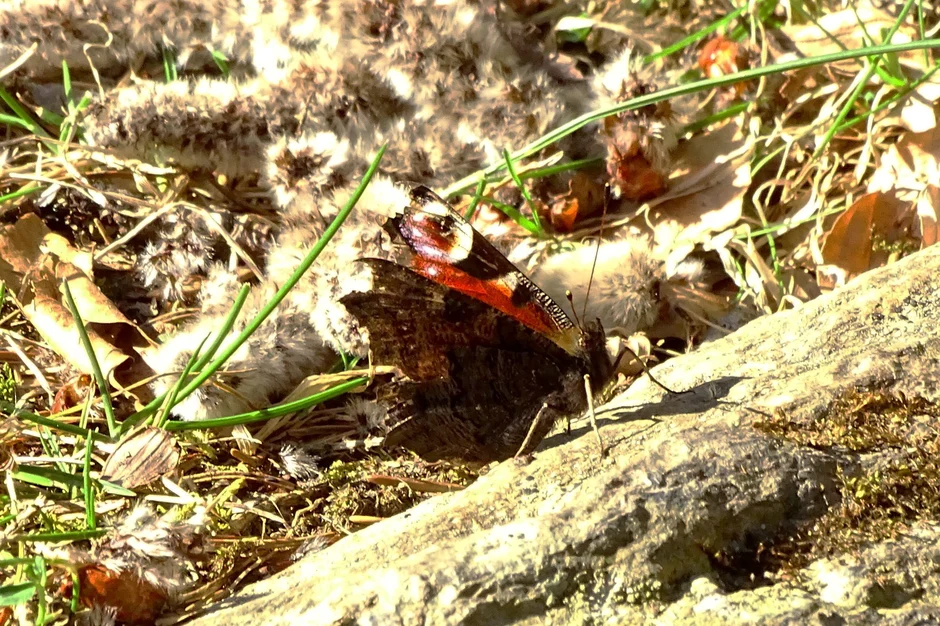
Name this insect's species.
Aglais io
